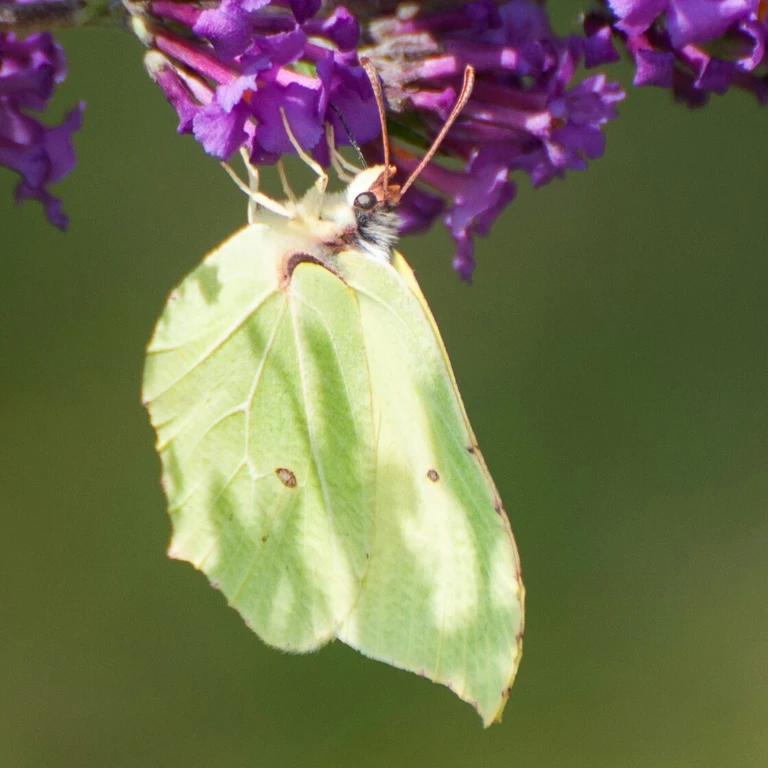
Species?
Gonepteryx rhamni
